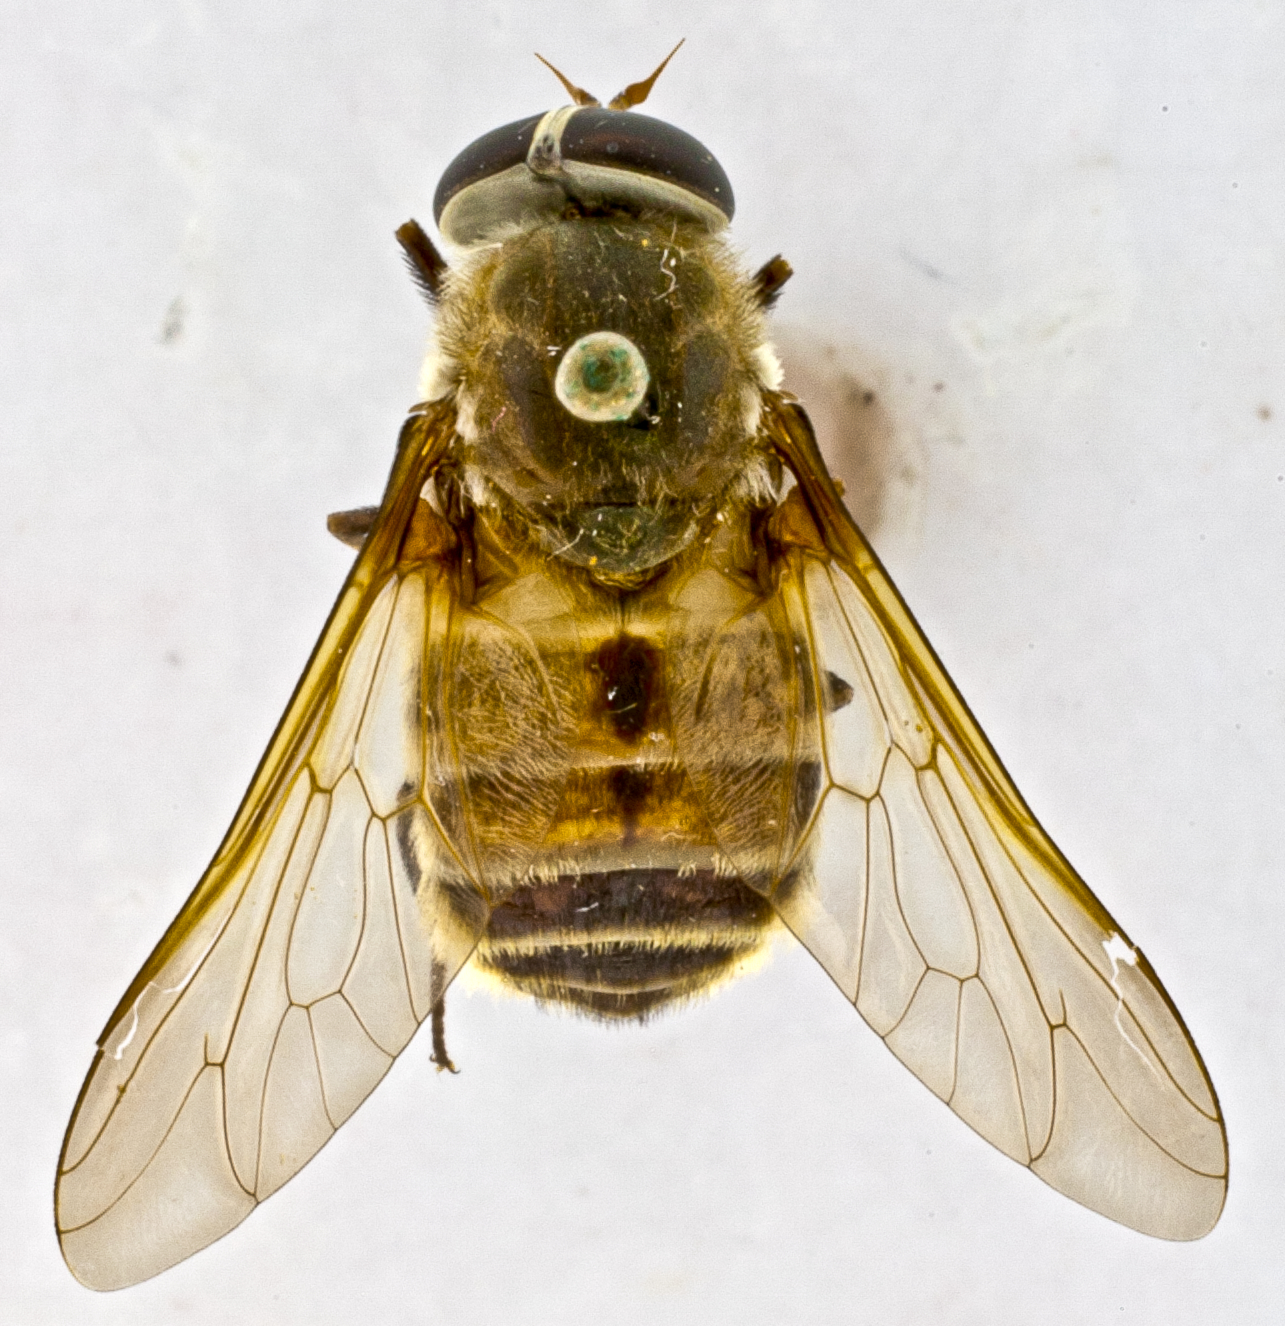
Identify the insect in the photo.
Esenbeckia weemsi
